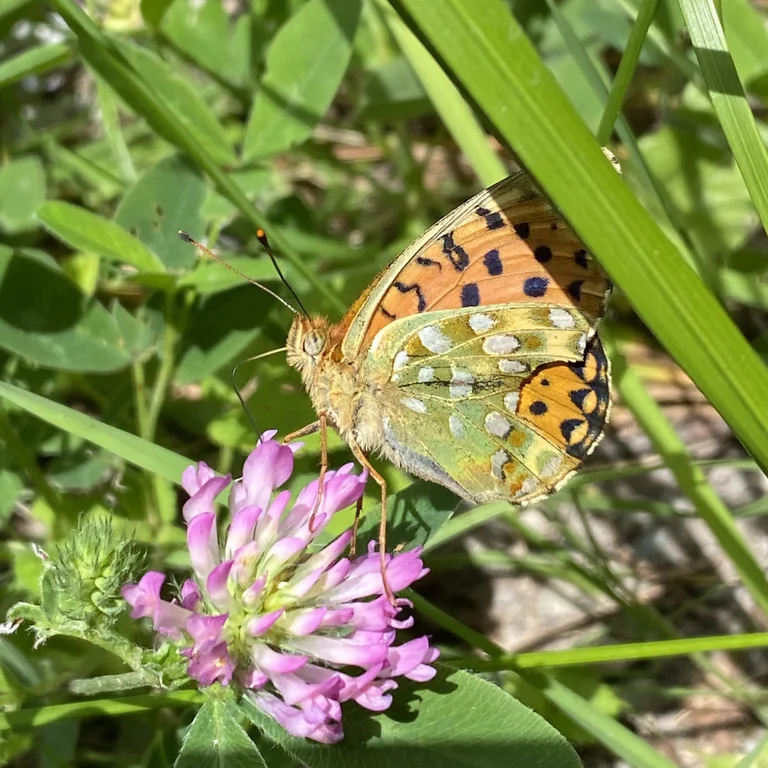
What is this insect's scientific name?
Speyeria aglaja
